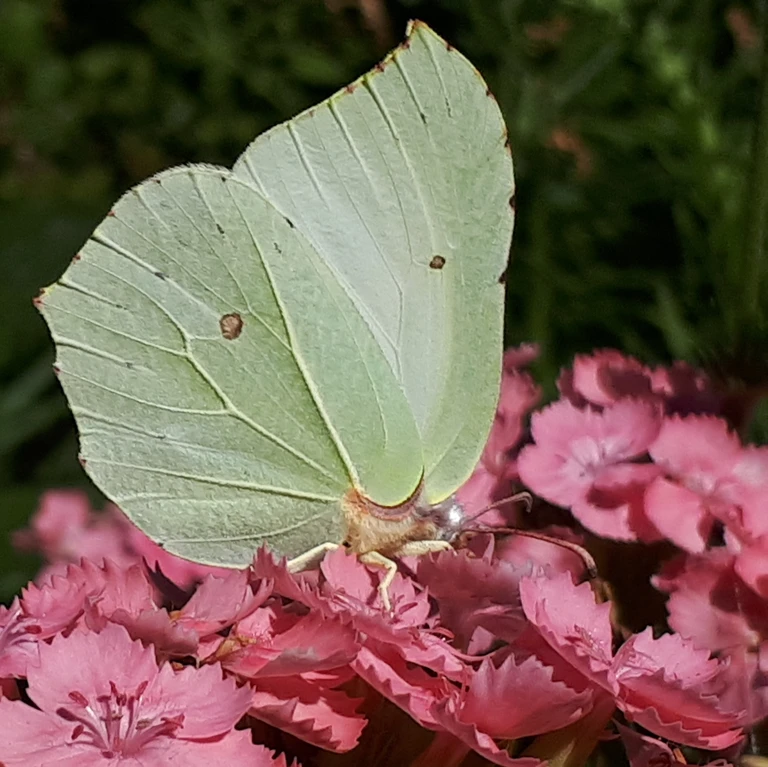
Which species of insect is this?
Gonepteryx rhamni
